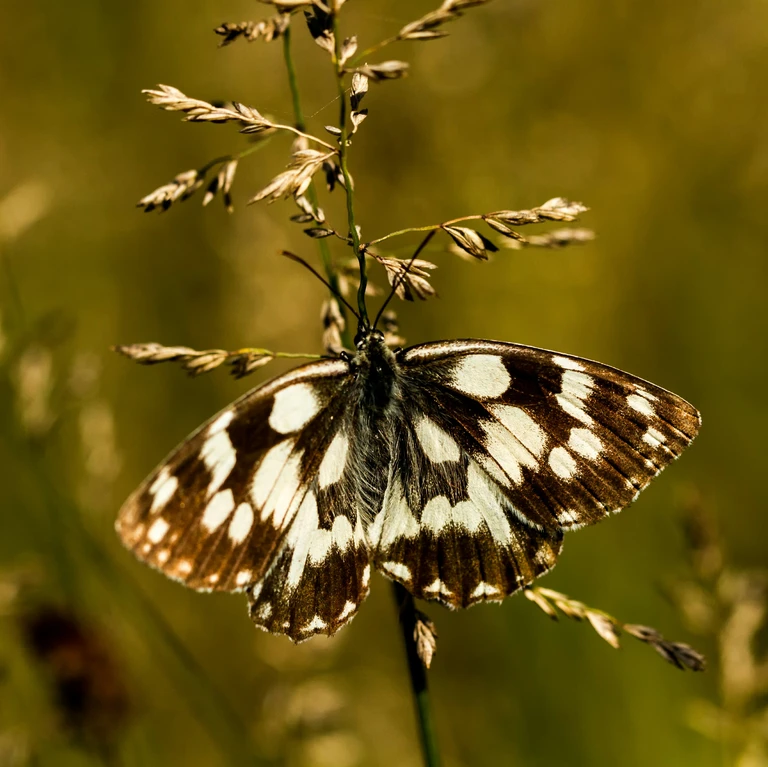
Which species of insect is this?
Melanargia galathea
